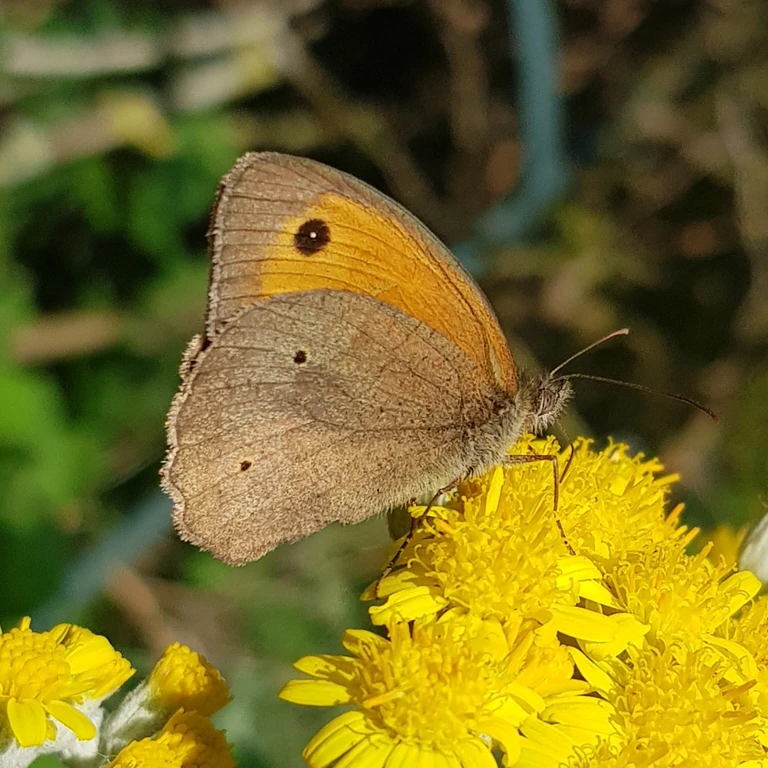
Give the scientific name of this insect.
Maniola jurtina
